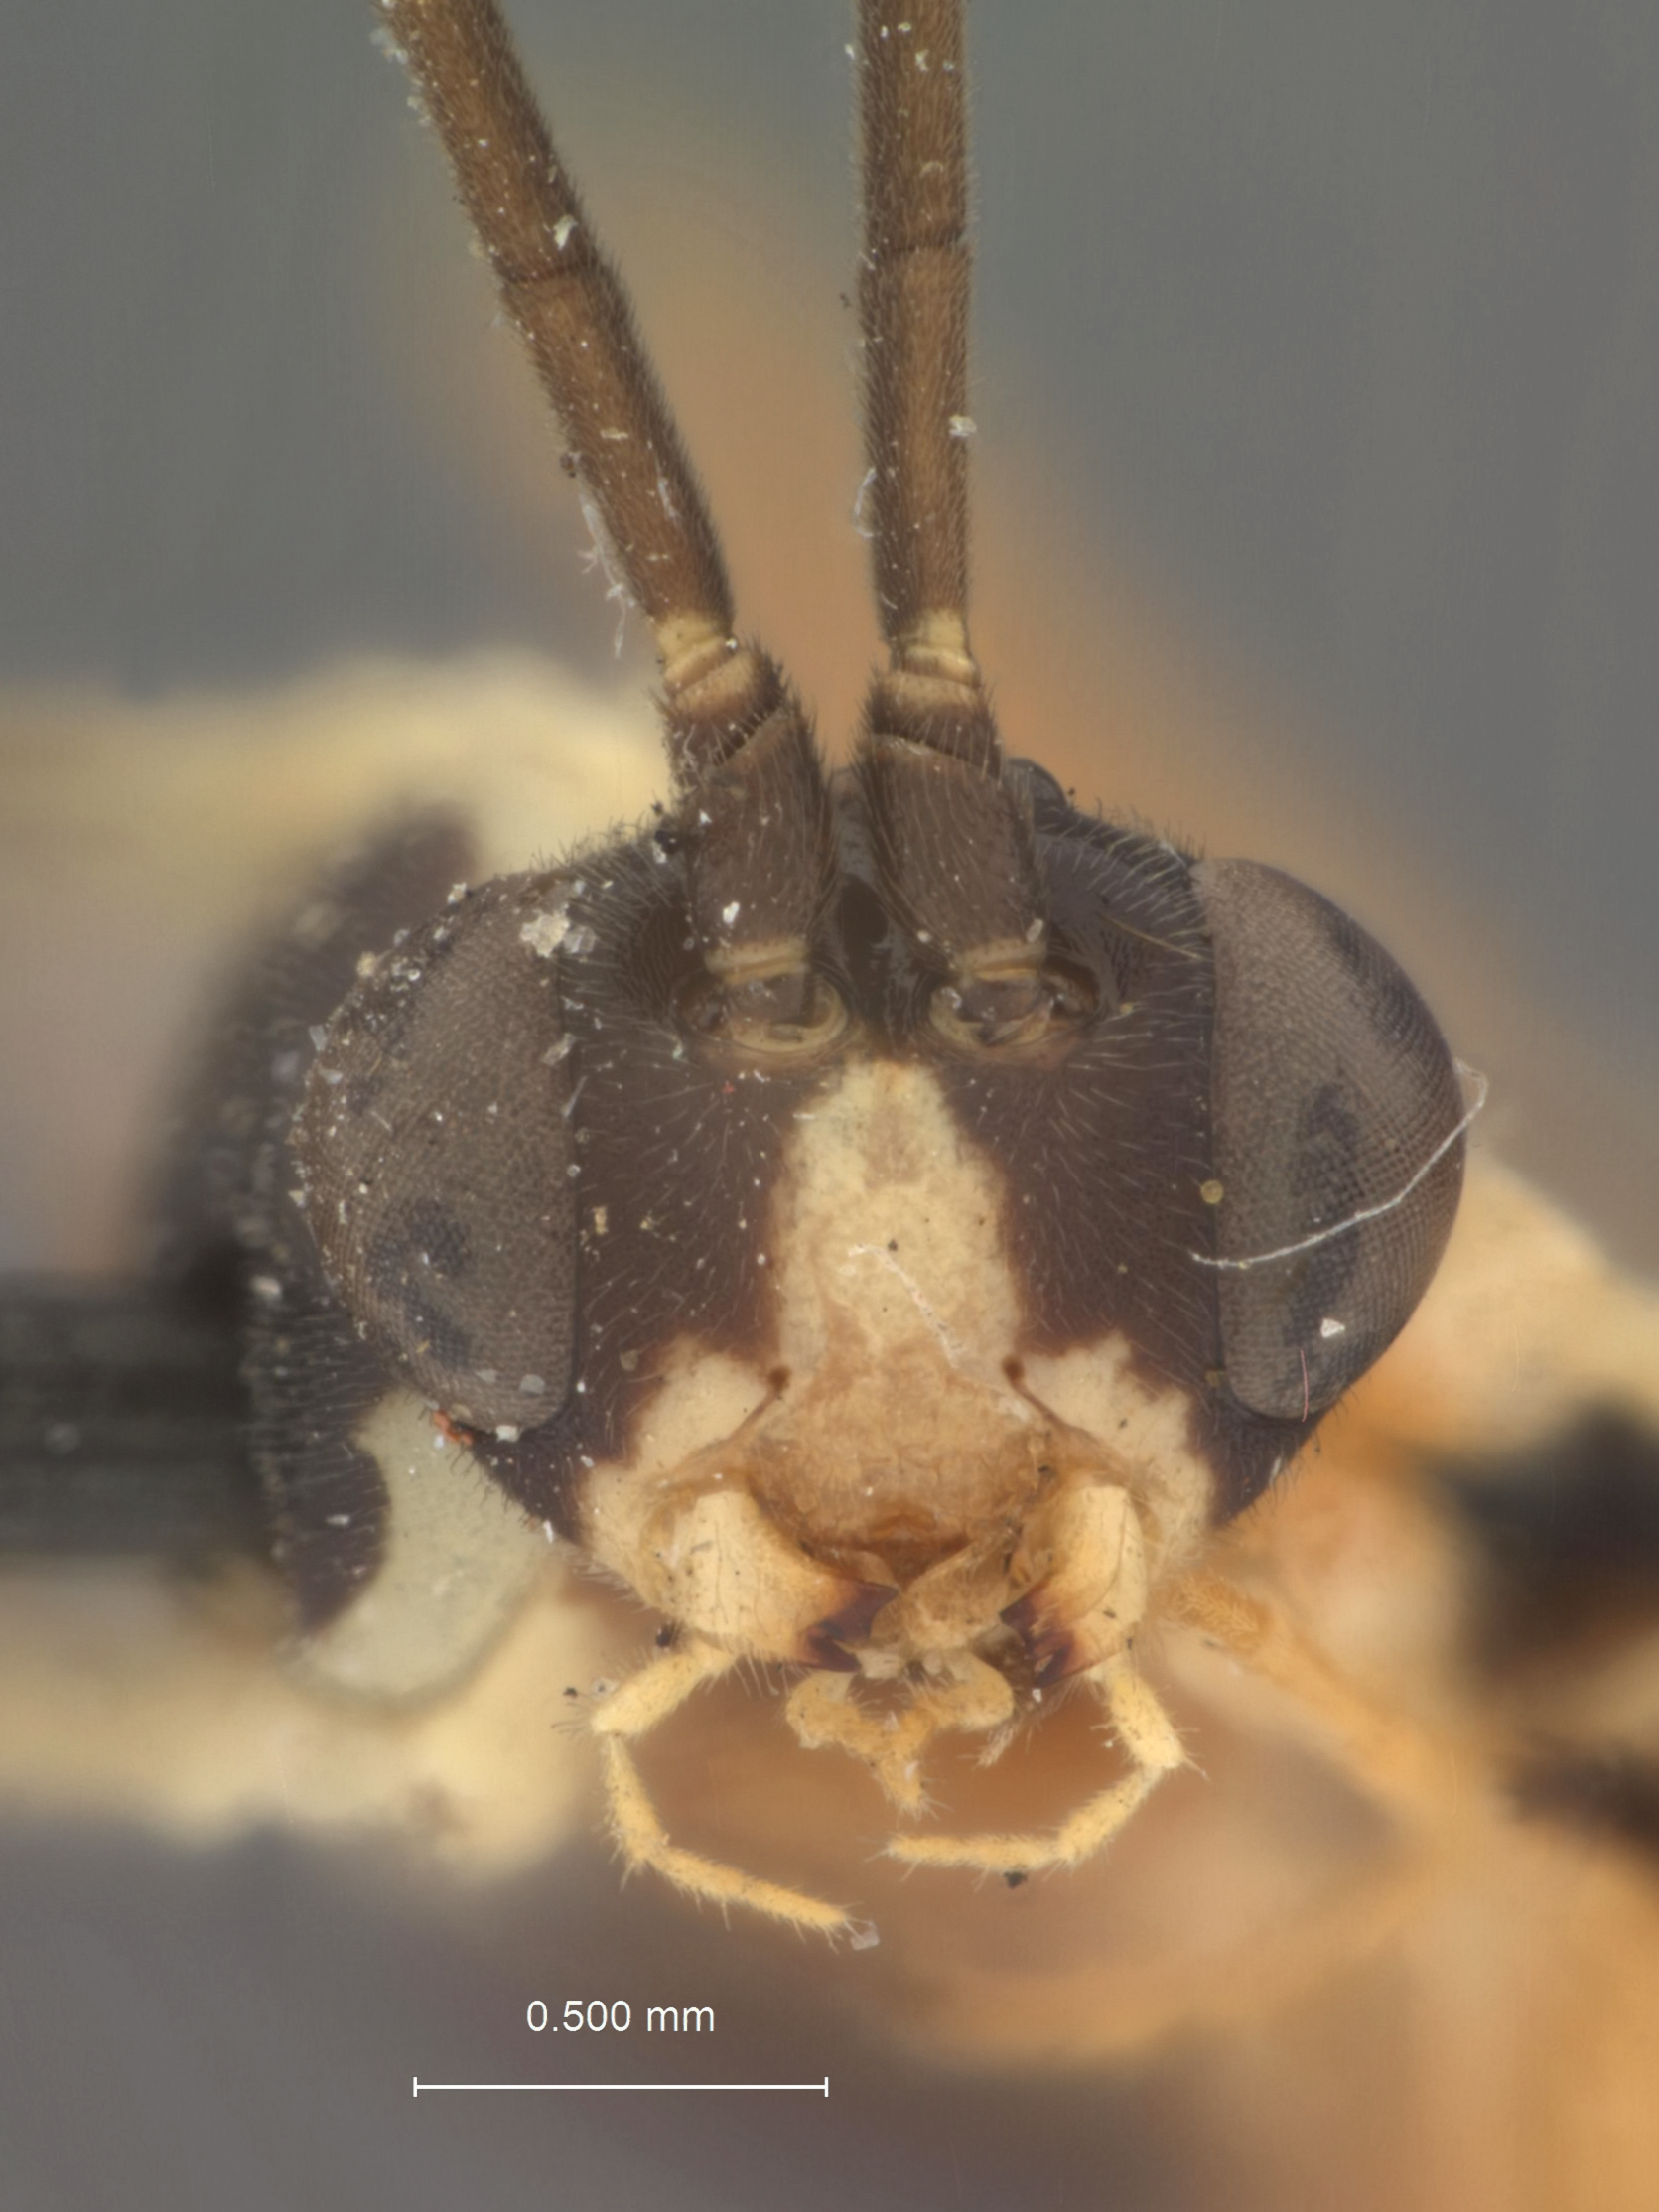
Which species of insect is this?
Phthorima townesi
